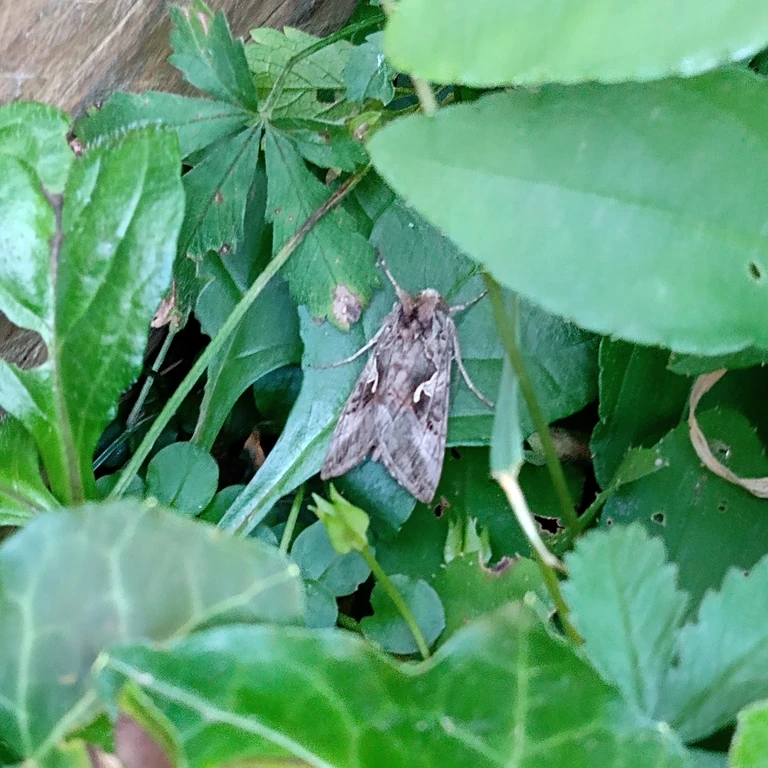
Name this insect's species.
Autographa gamma
